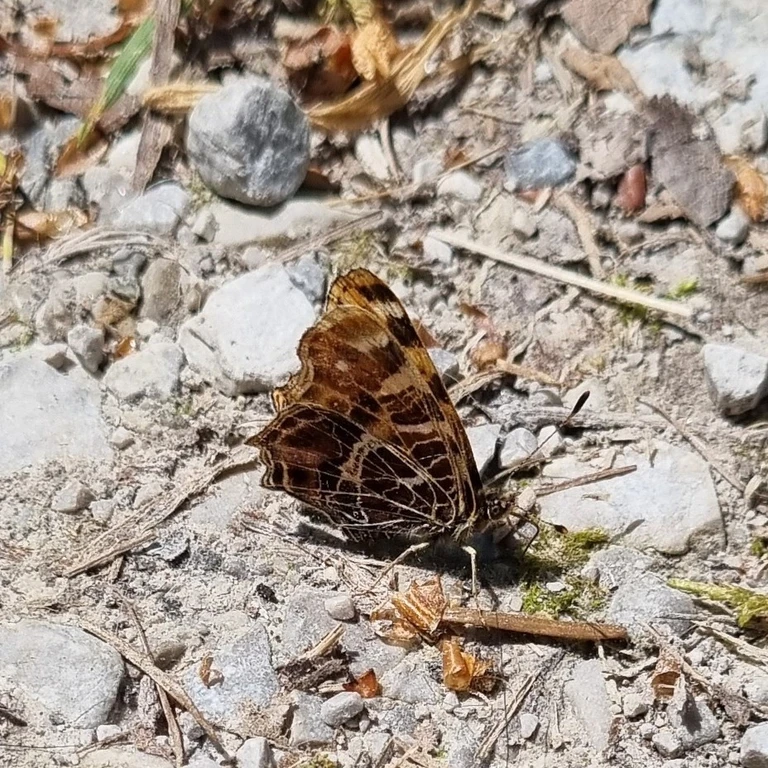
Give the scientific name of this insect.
Araschnia levana
